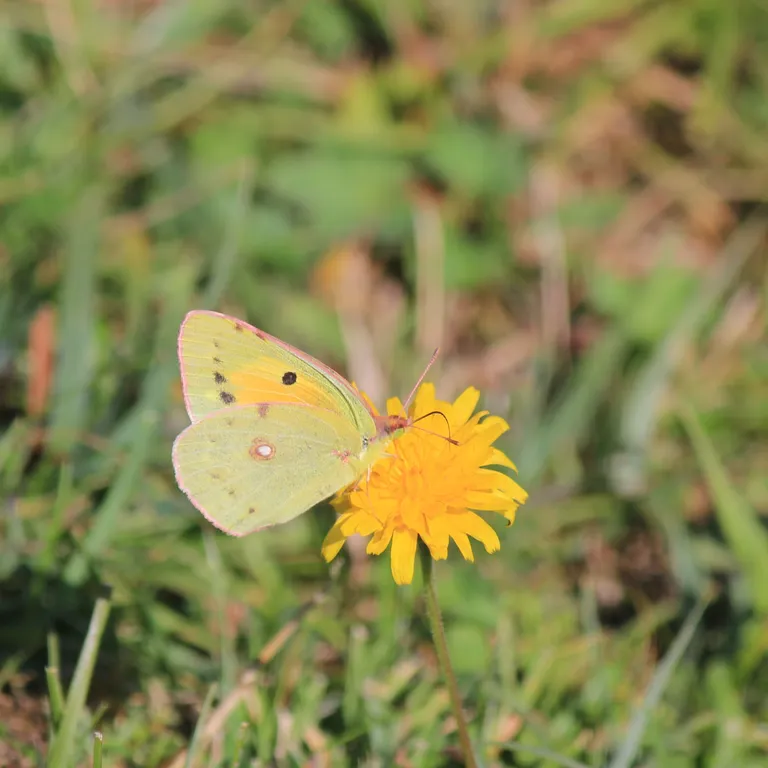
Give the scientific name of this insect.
Colias croceus
